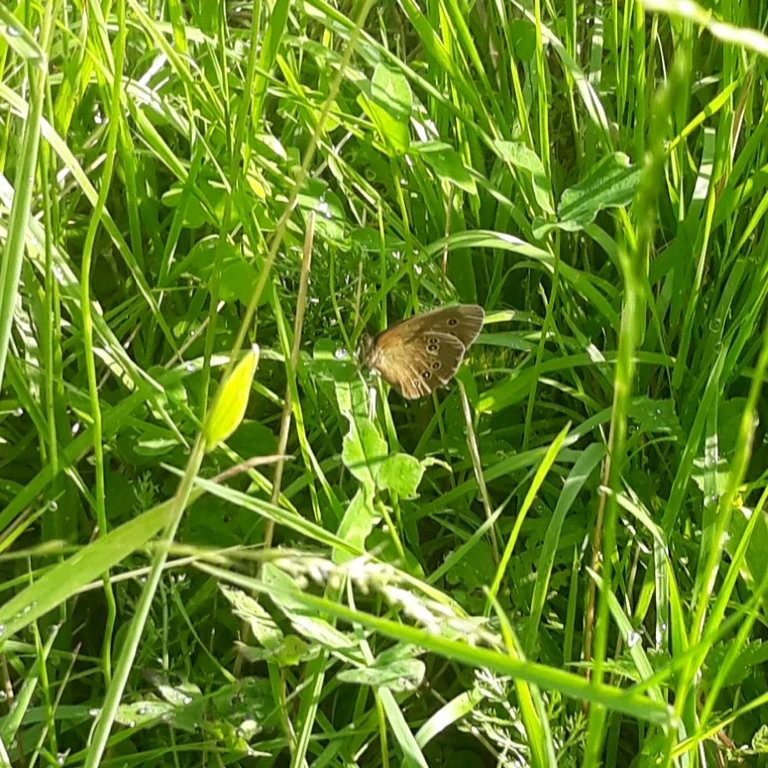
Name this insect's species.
Aphantopus hyperantus
